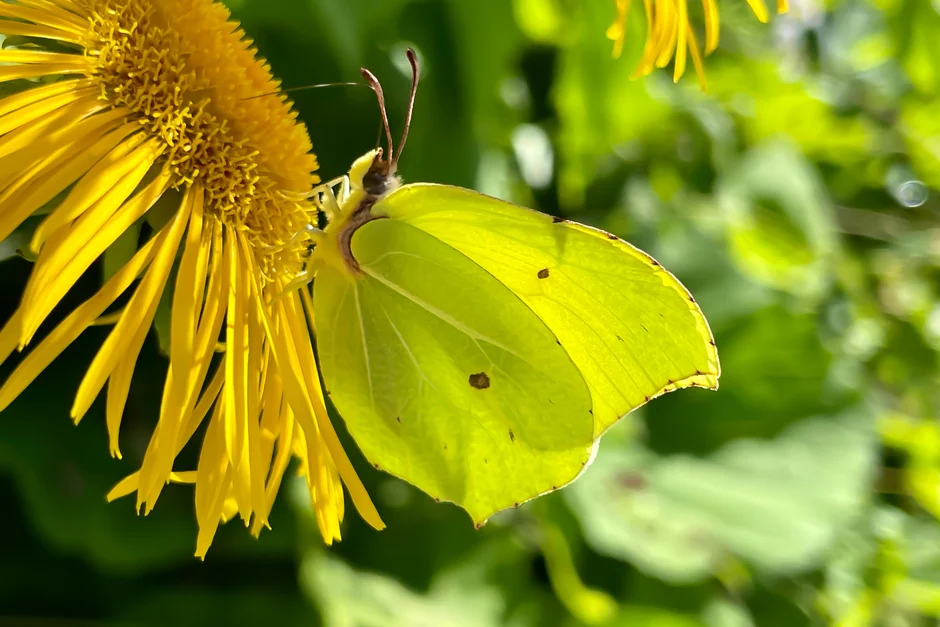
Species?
Gonepteryx rhamni
